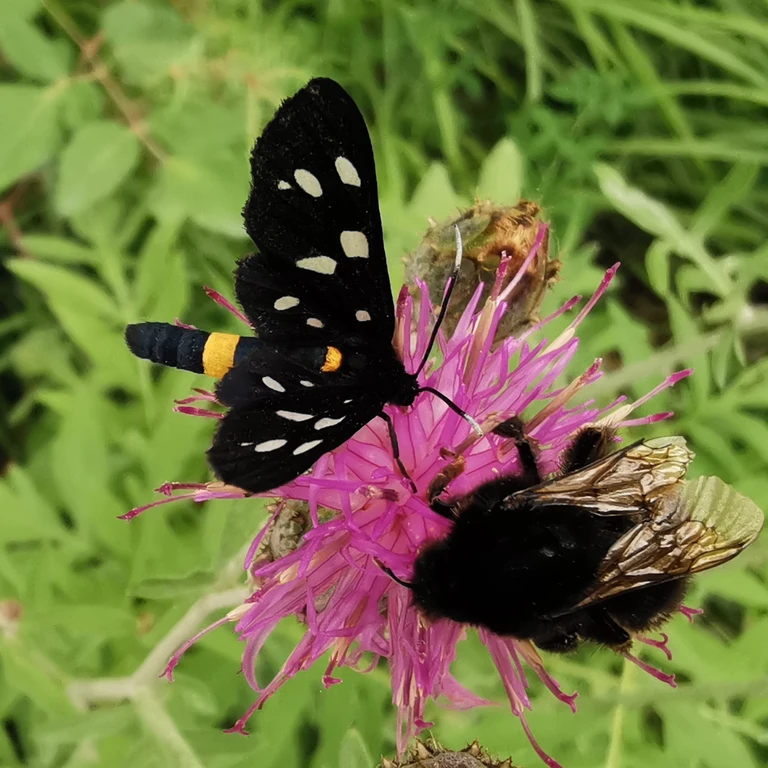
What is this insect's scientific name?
Amata phegea
